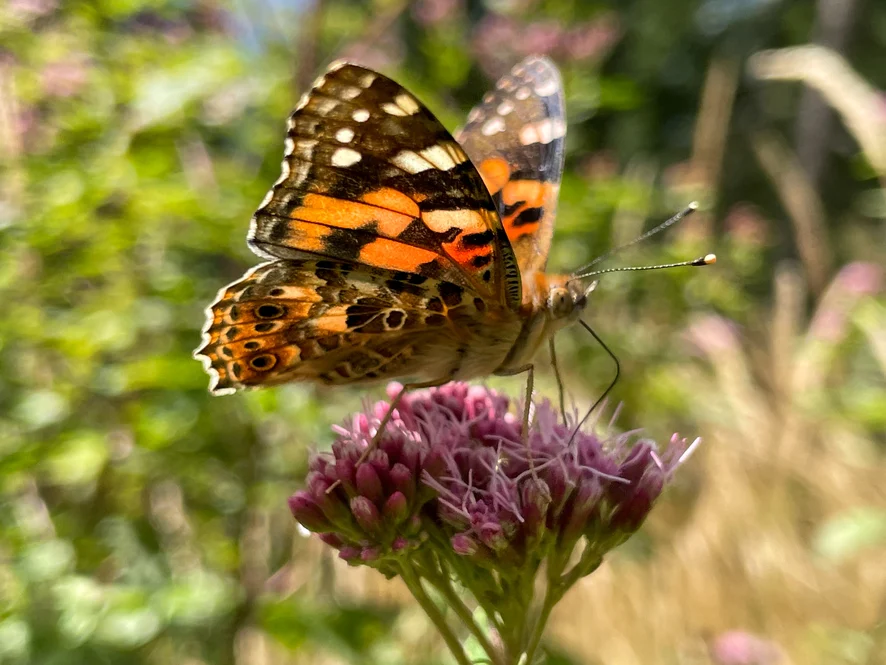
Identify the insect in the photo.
Vanessa cardui
